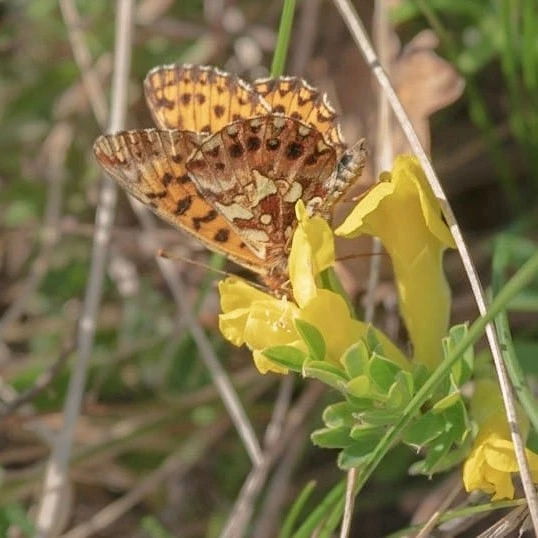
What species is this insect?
Boloria dia
